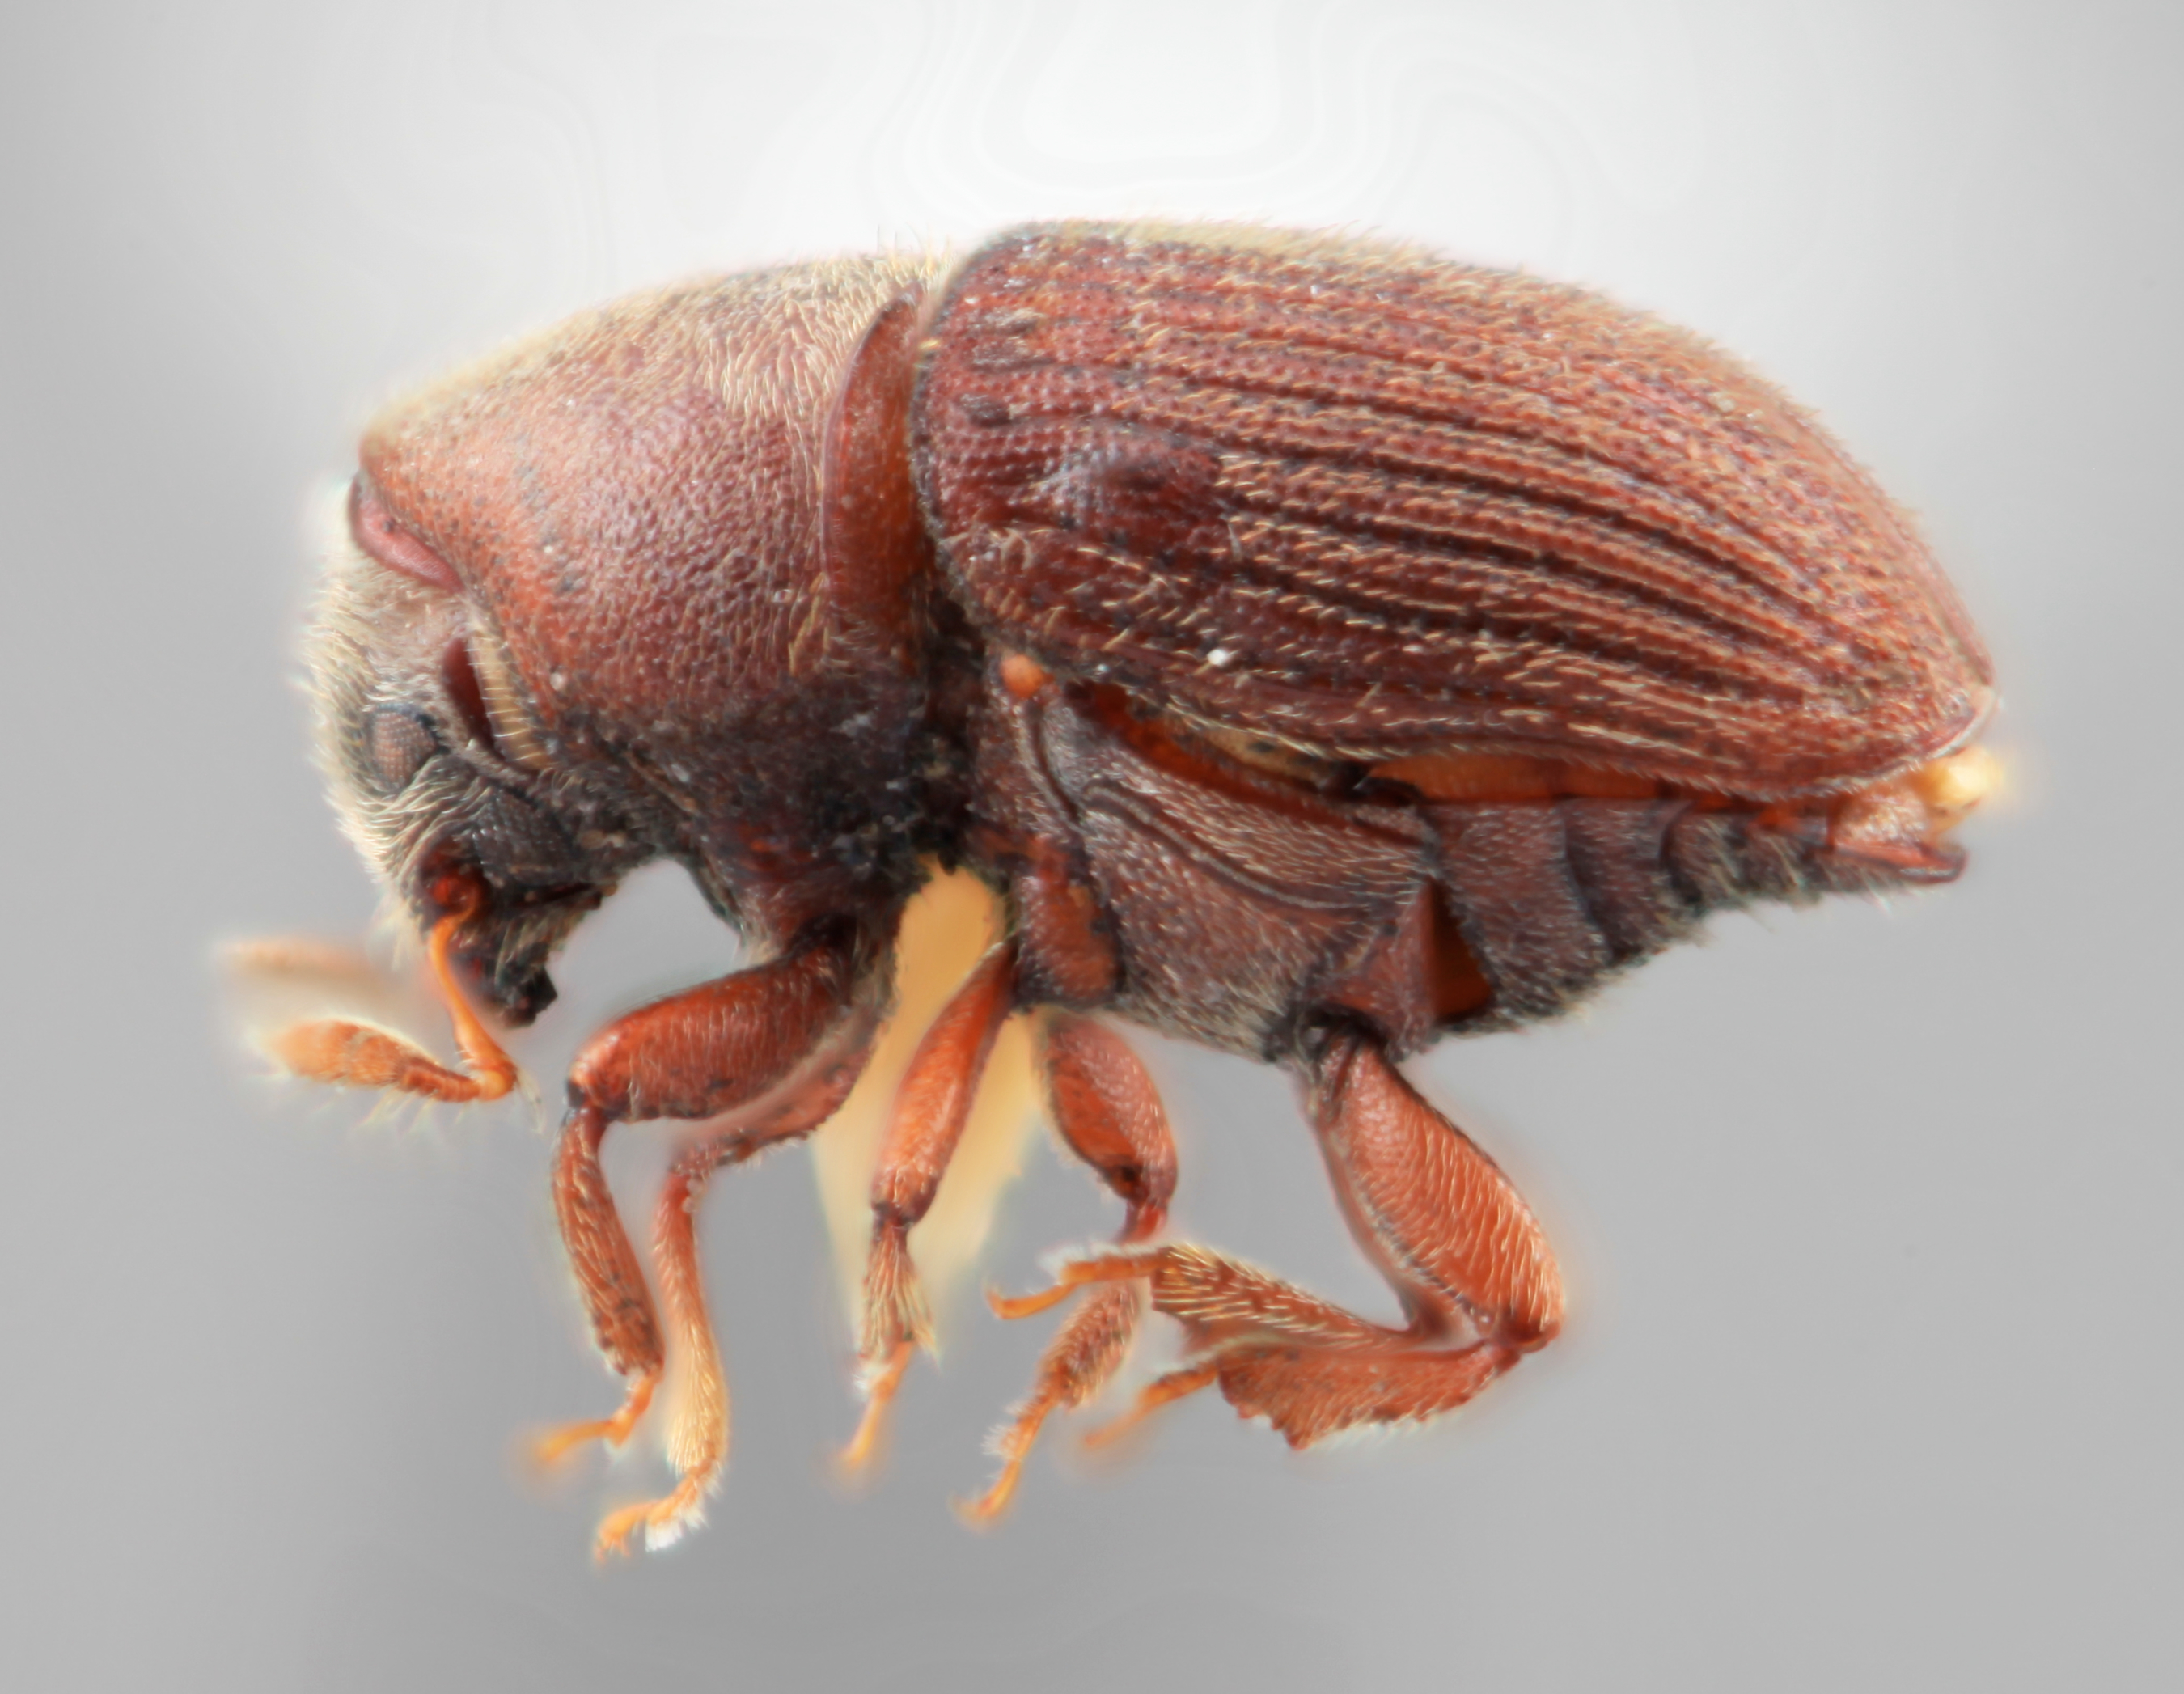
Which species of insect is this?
Phrixosoma clusiae
